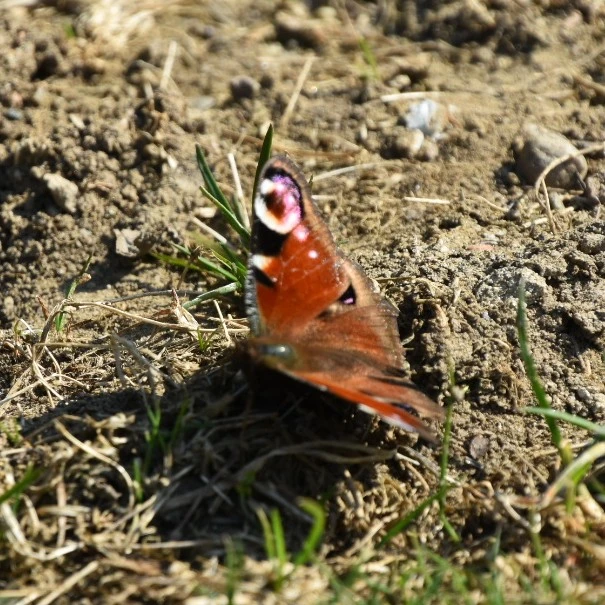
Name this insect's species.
Aglais io
